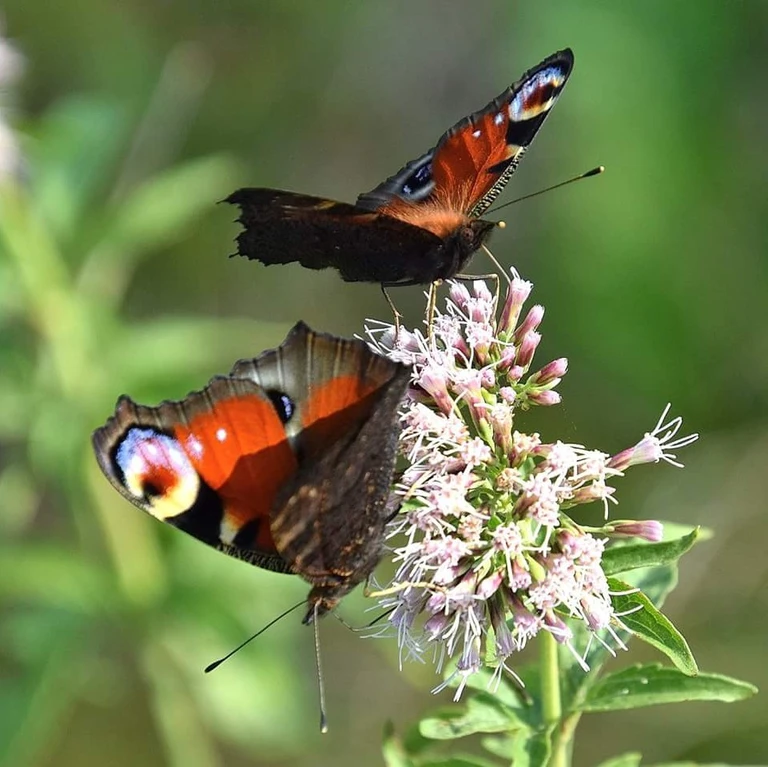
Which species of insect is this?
Aglais io
